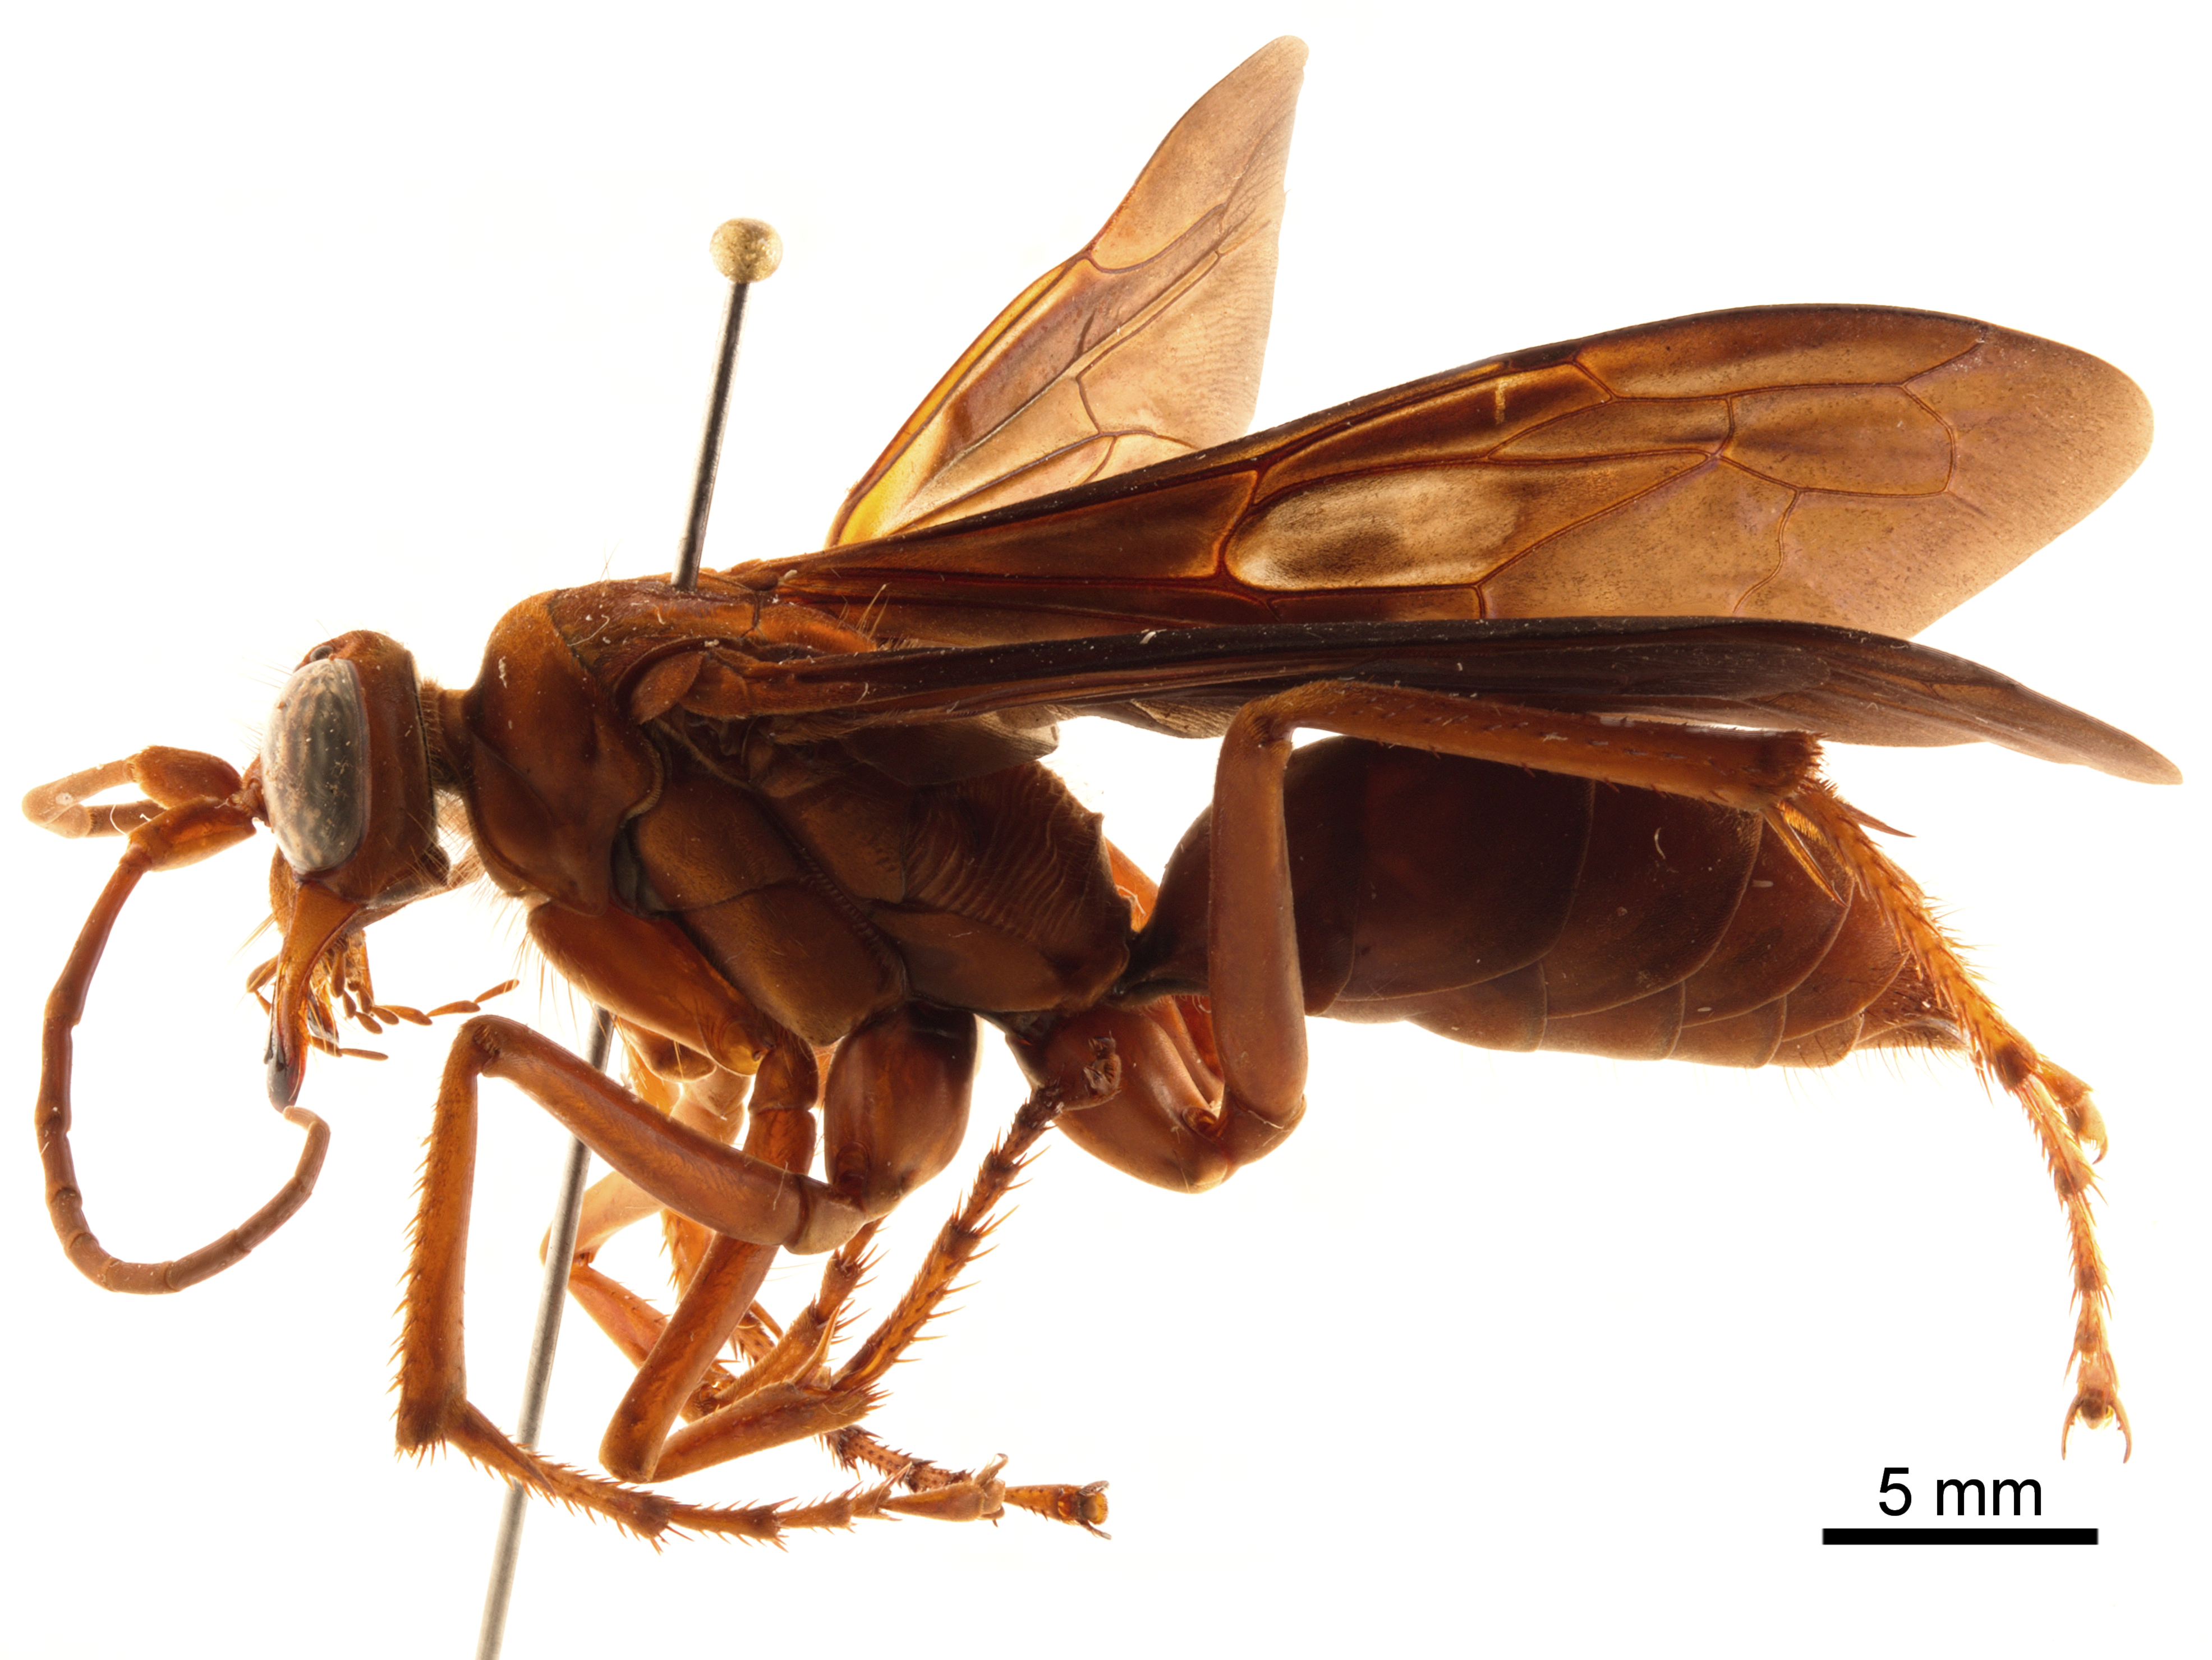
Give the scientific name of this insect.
Hemipepsis ichneumonea
